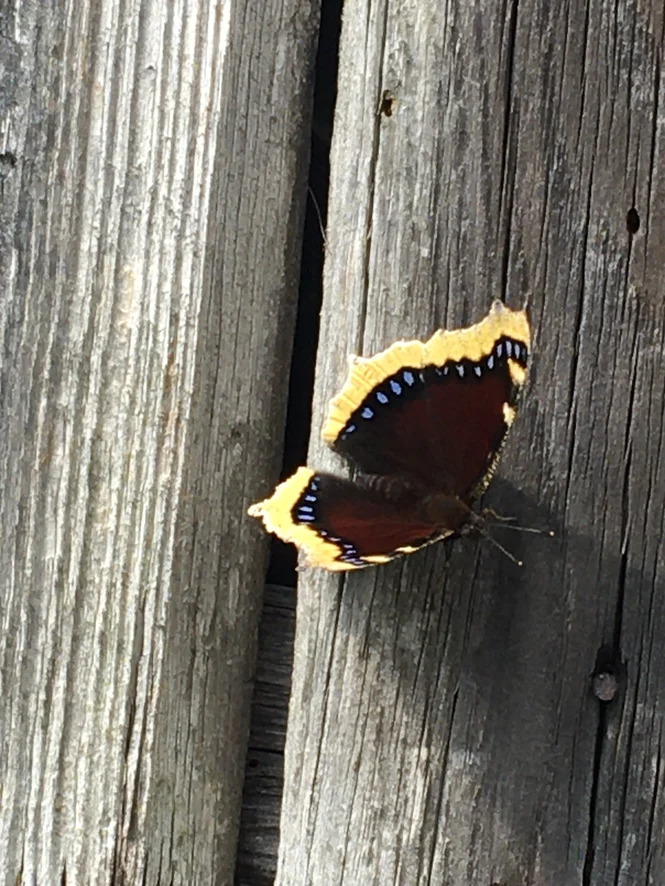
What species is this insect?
Nymphalis antiopa
